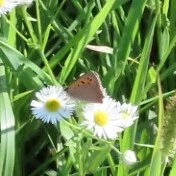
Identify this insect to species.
Lycaena phlaeas
